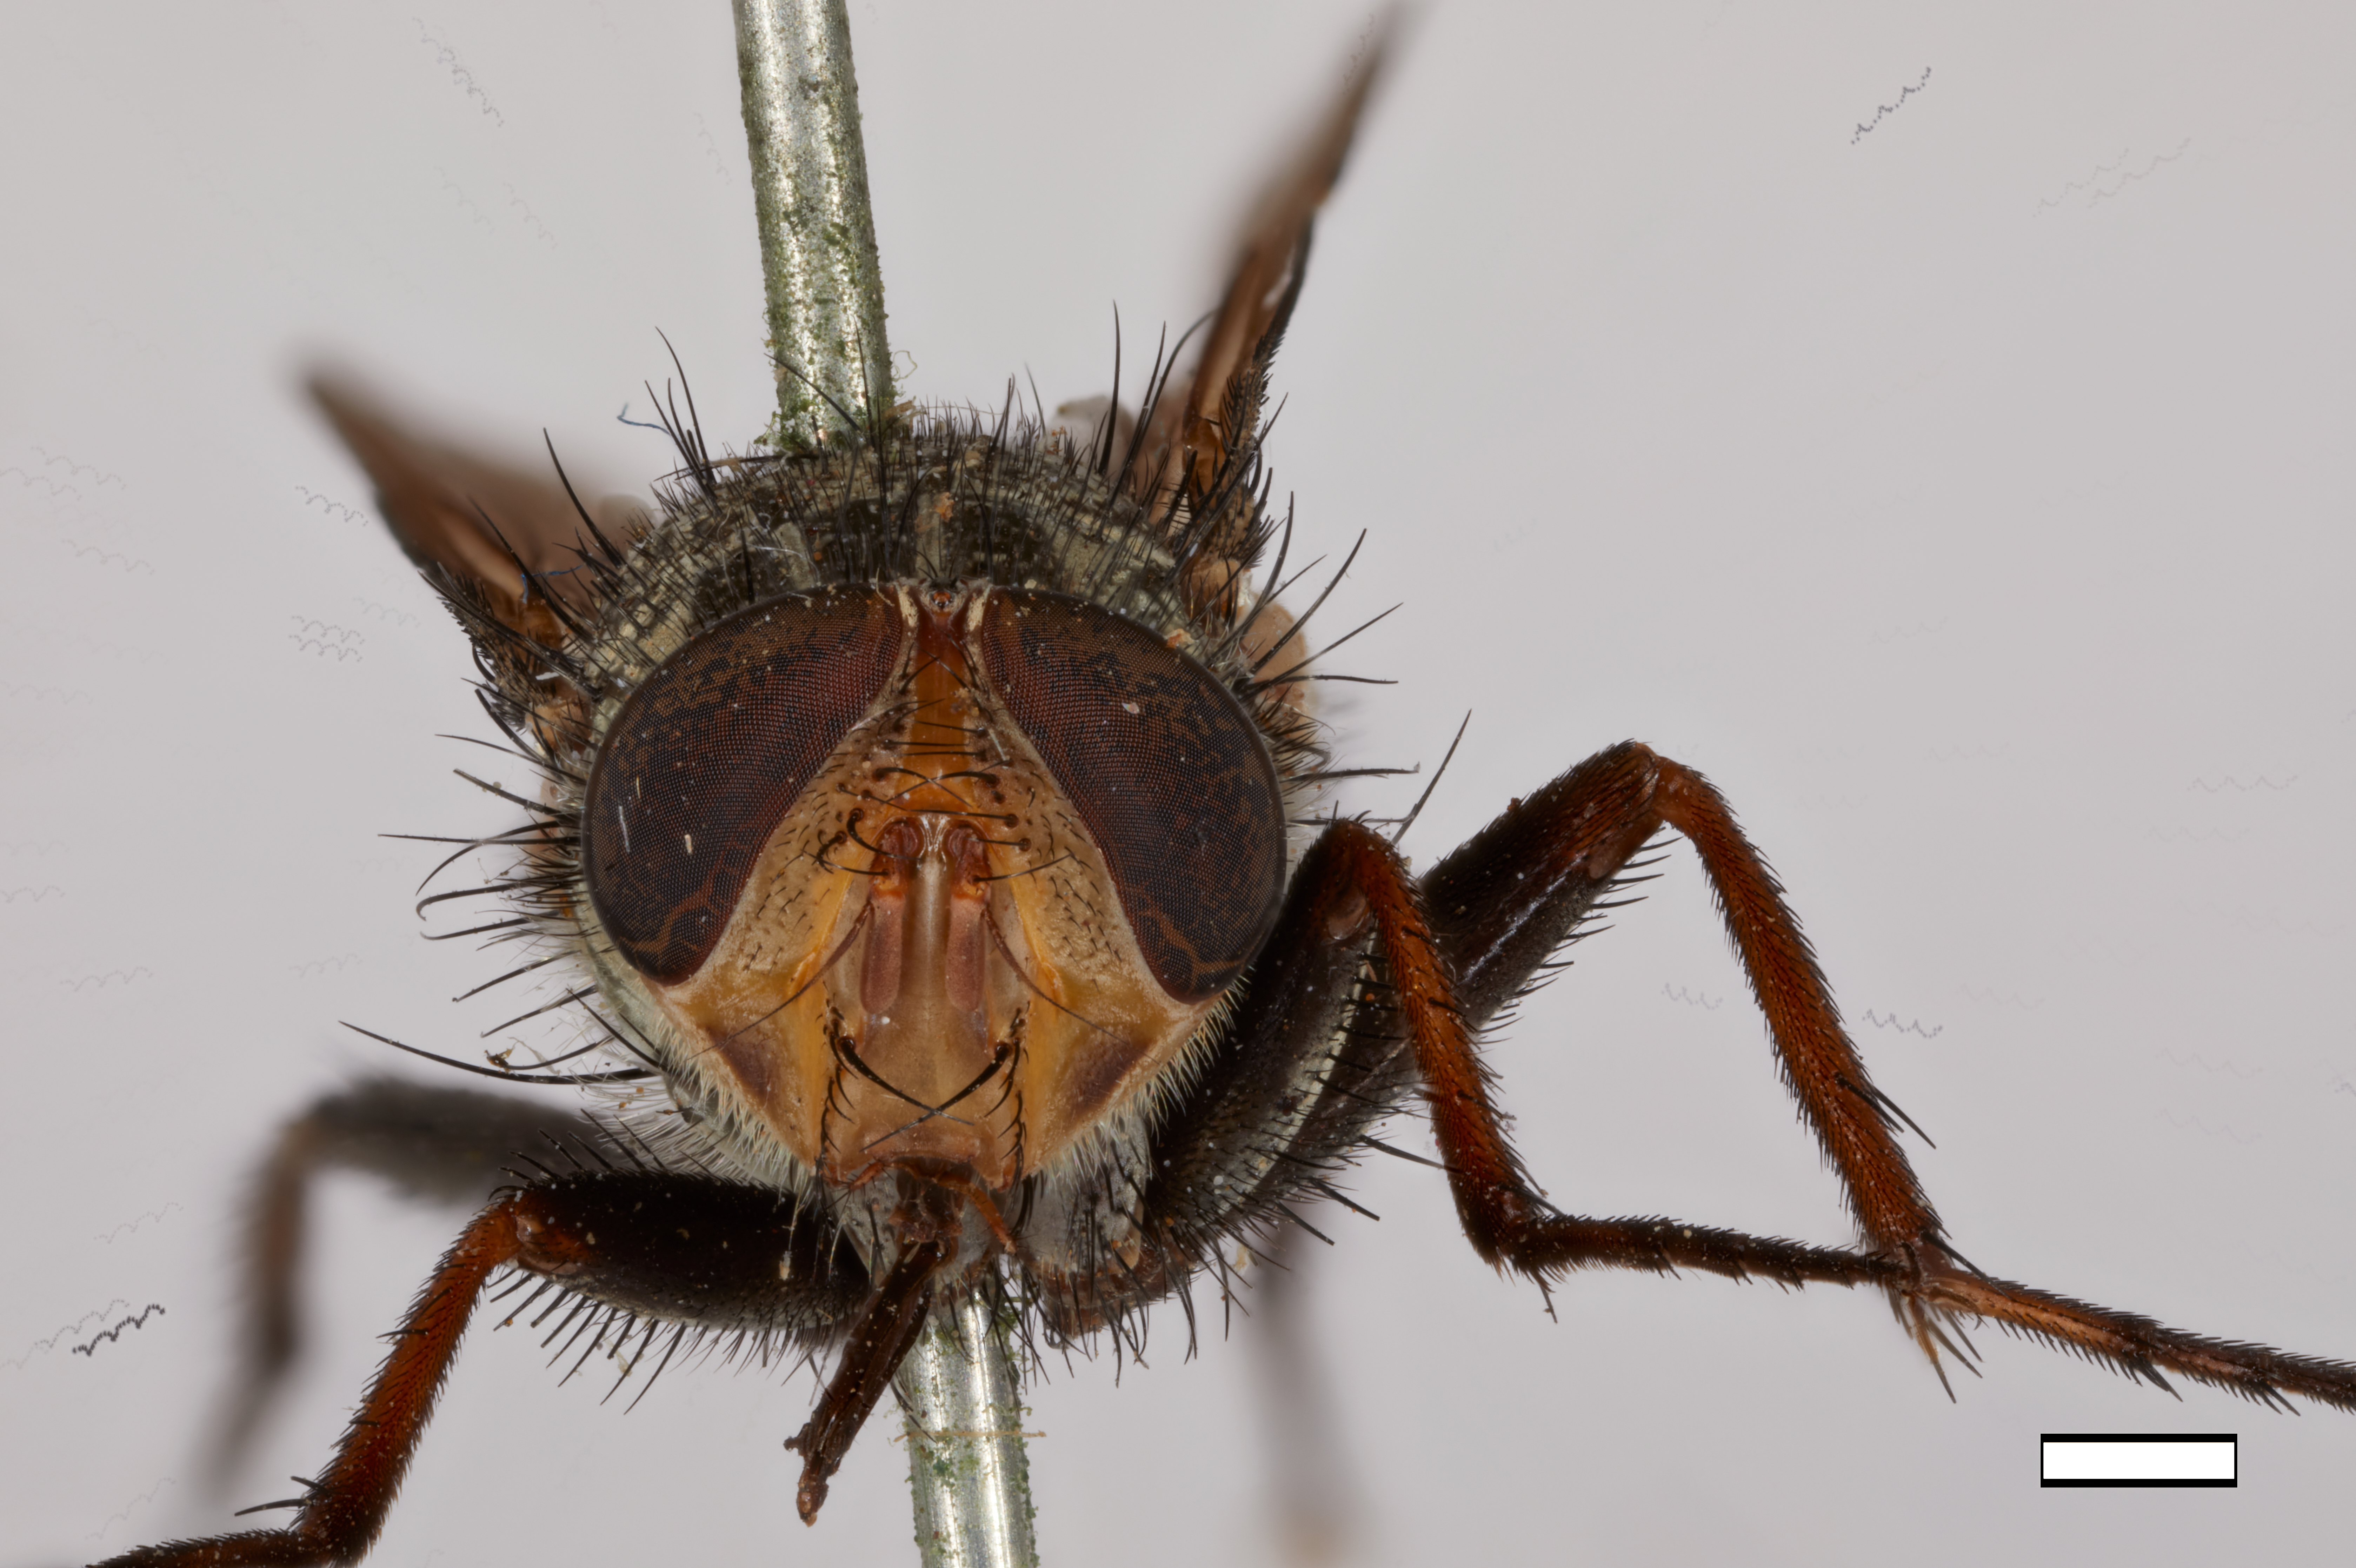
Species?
Metallea robusta
